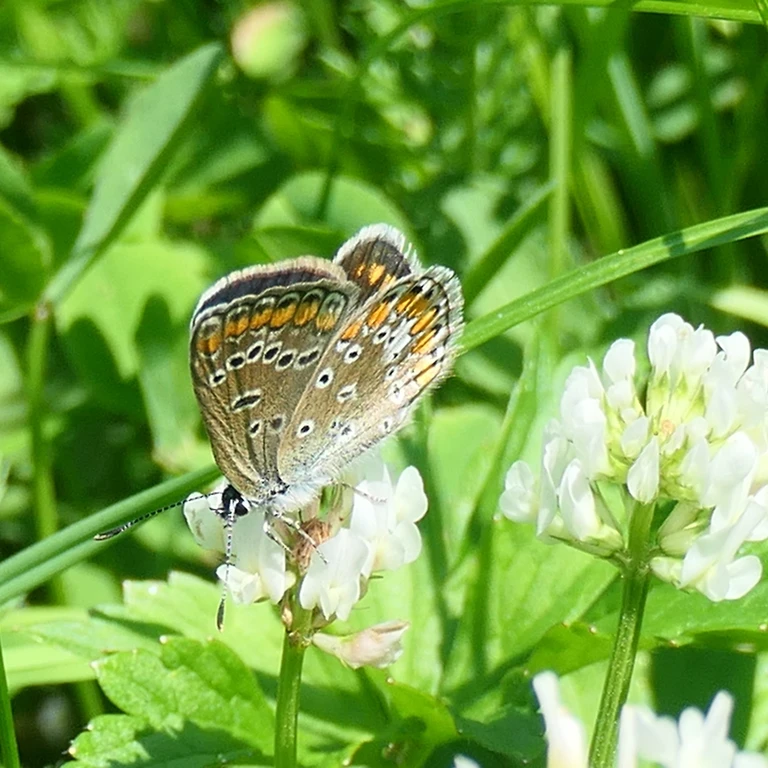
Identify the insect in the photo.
Polyommatus icarus
